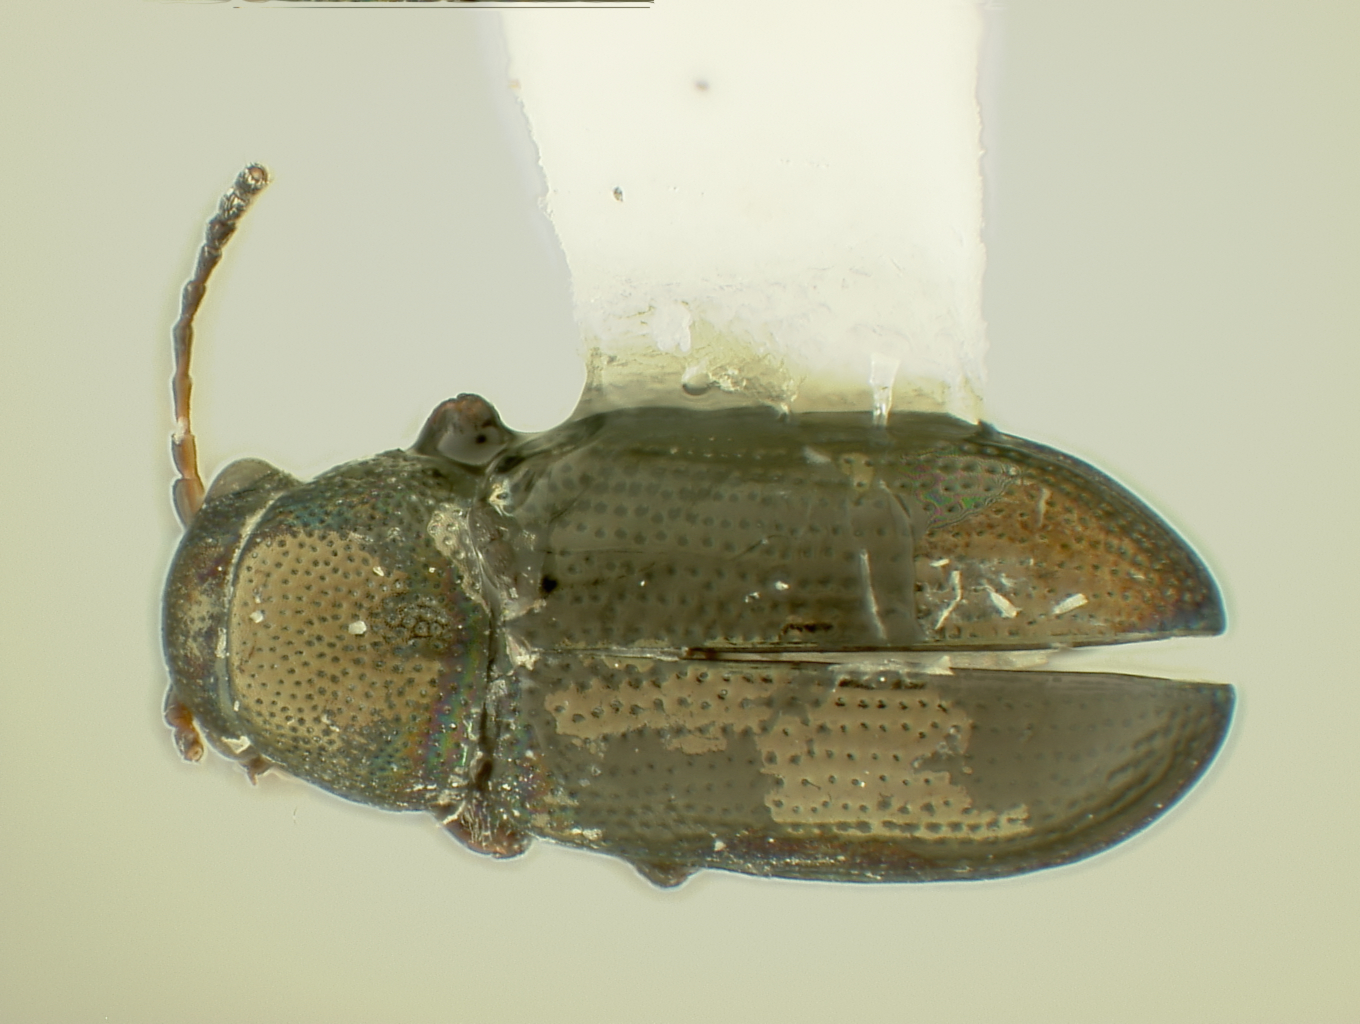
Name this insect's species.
Chaetocnema producta
